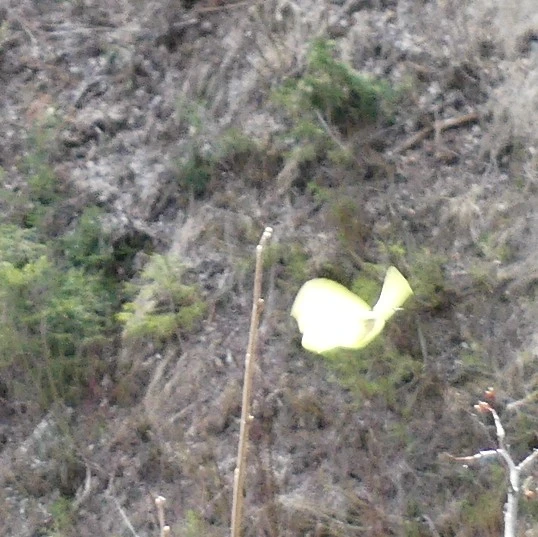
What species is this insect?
Gonepteryx rhamni
